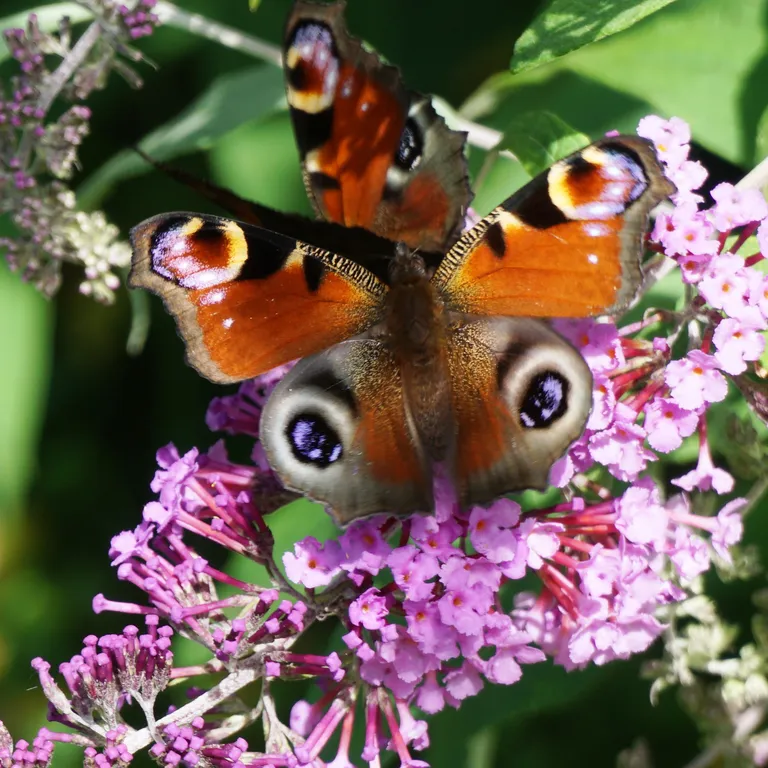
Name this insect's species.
Aglais io
